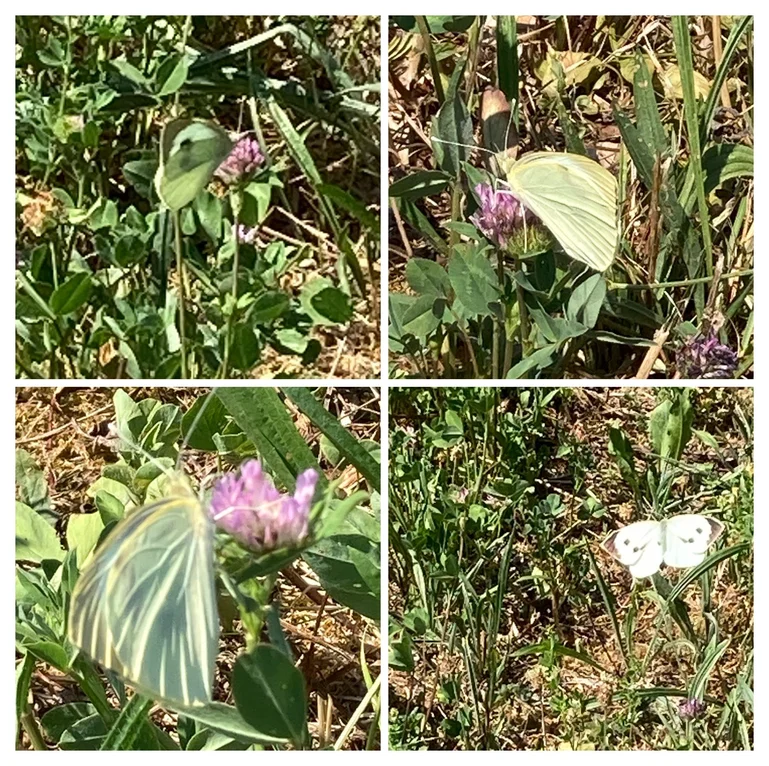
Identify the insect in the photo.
Pieris brassicae
